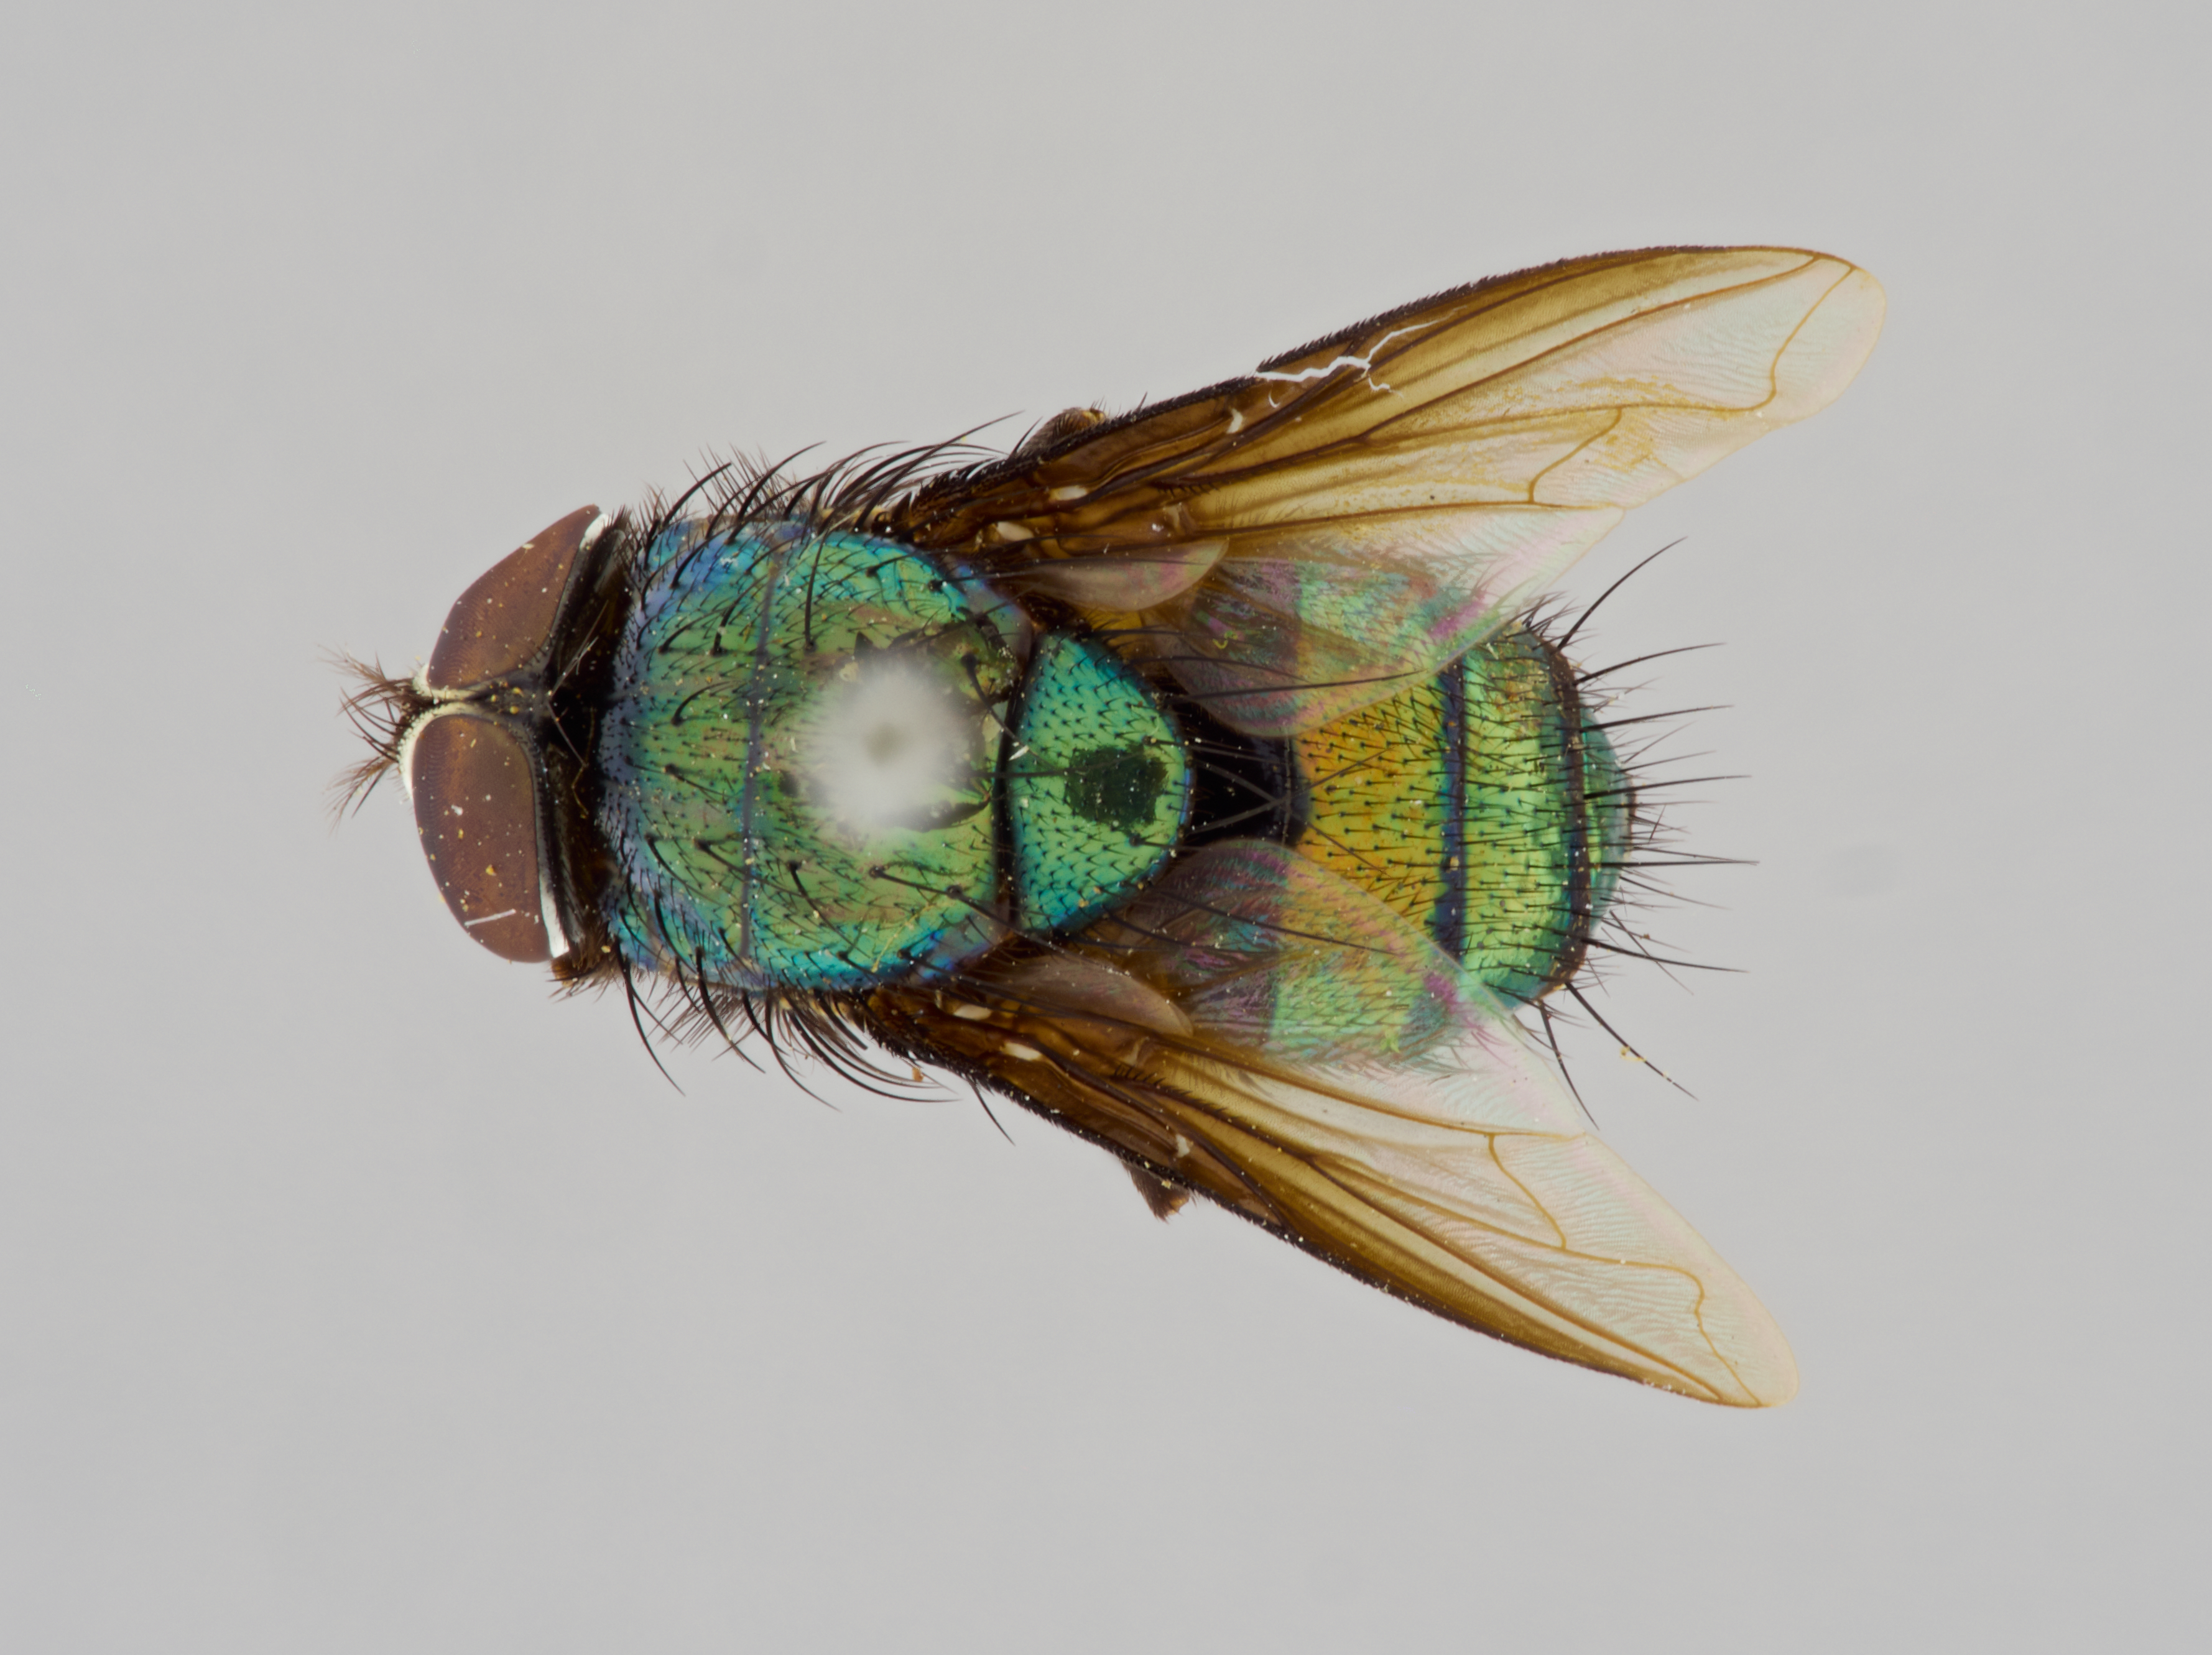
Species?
Lucilia fumicosta
